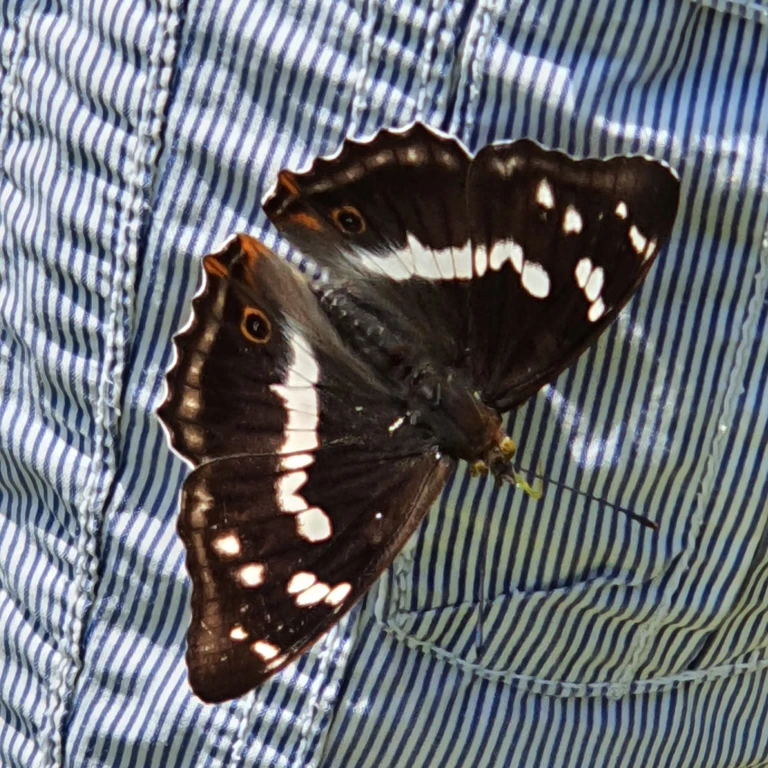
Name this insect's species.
Apatura iris
